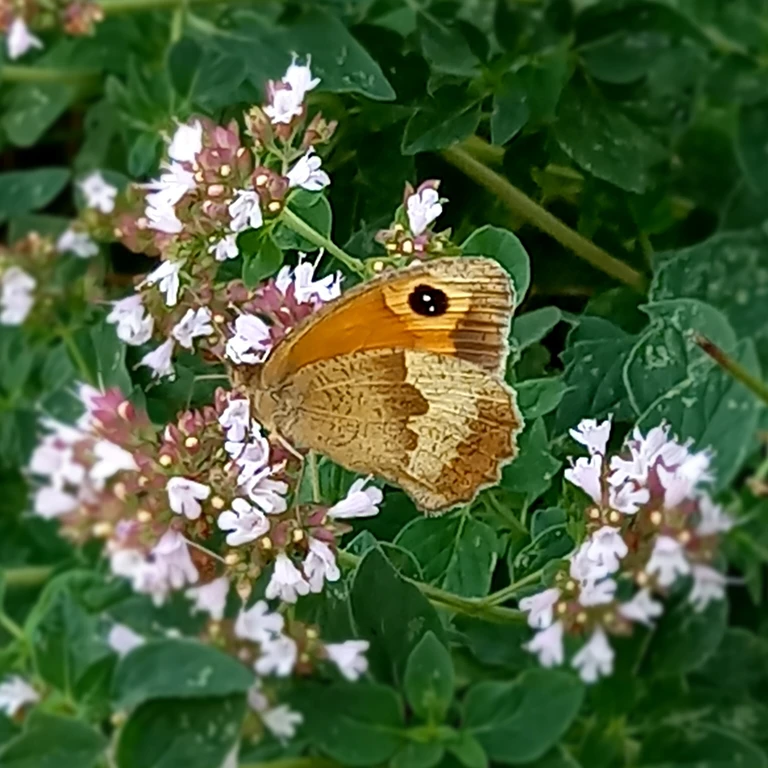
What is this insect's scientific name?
Maniola jurtina
